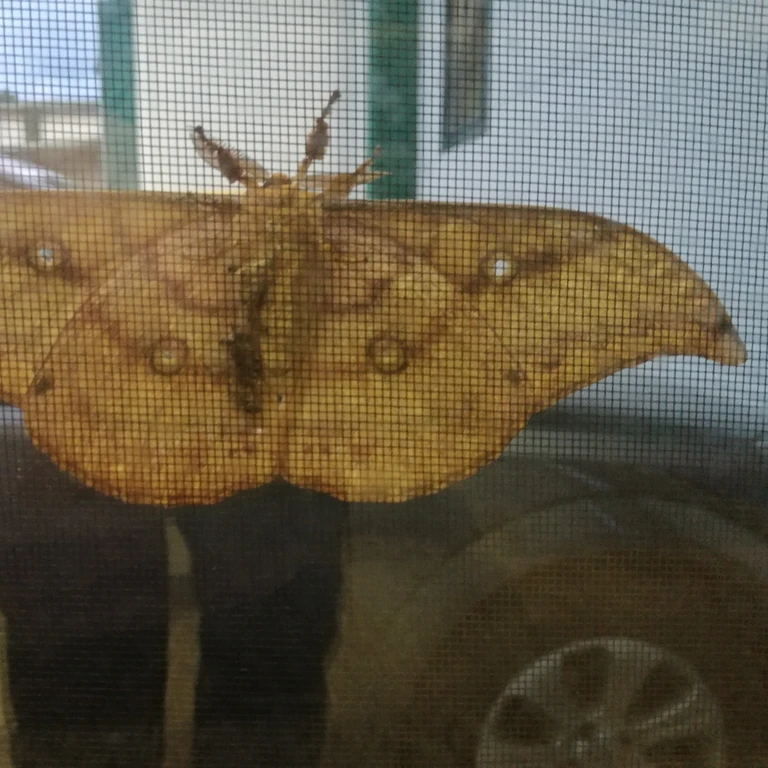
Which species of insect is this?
Antheraea yamamai
